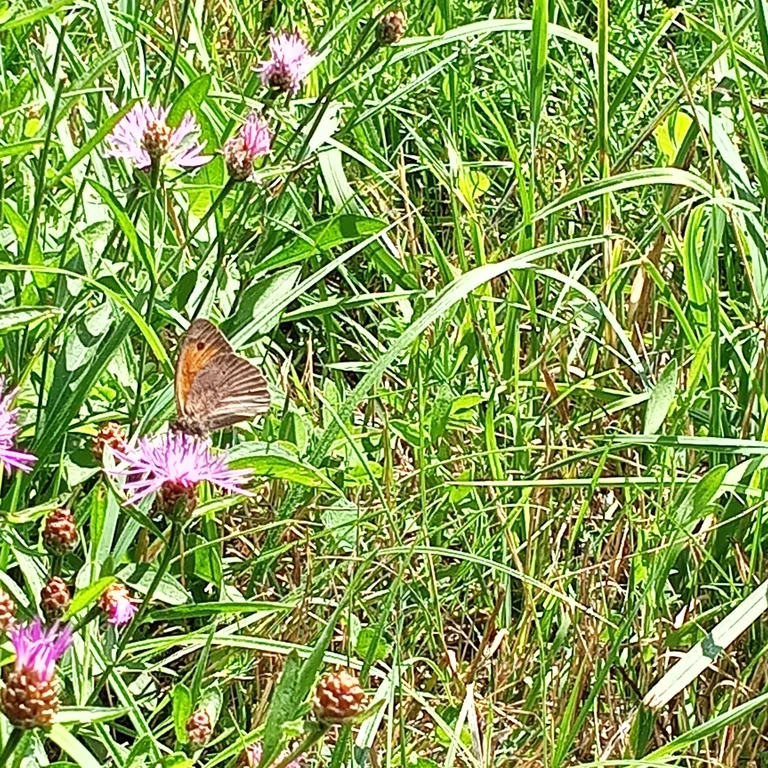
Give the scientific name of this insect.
Maniola jurtina
